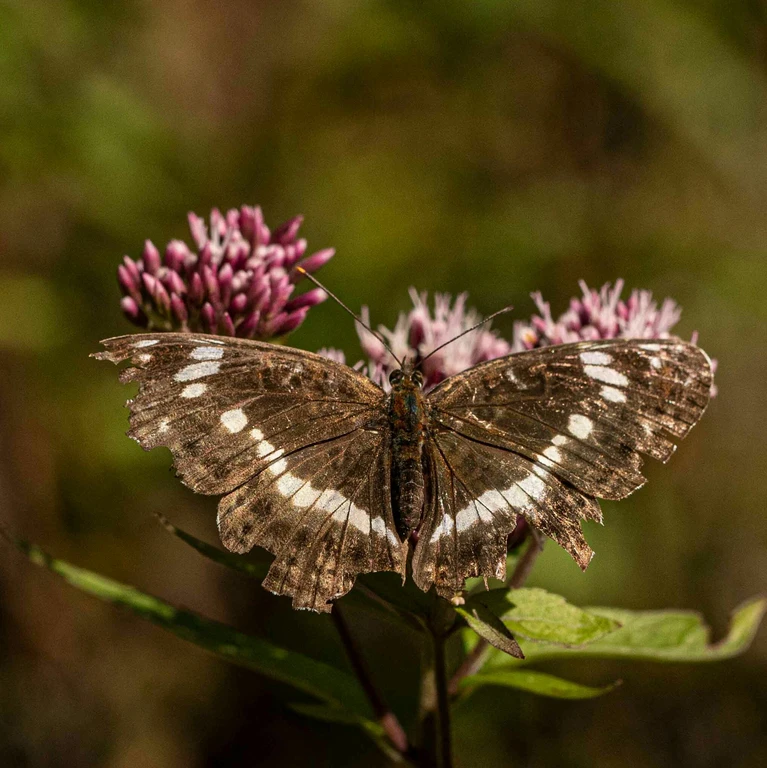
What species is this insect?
Limenitis camilla (also Ladoga camilla)
